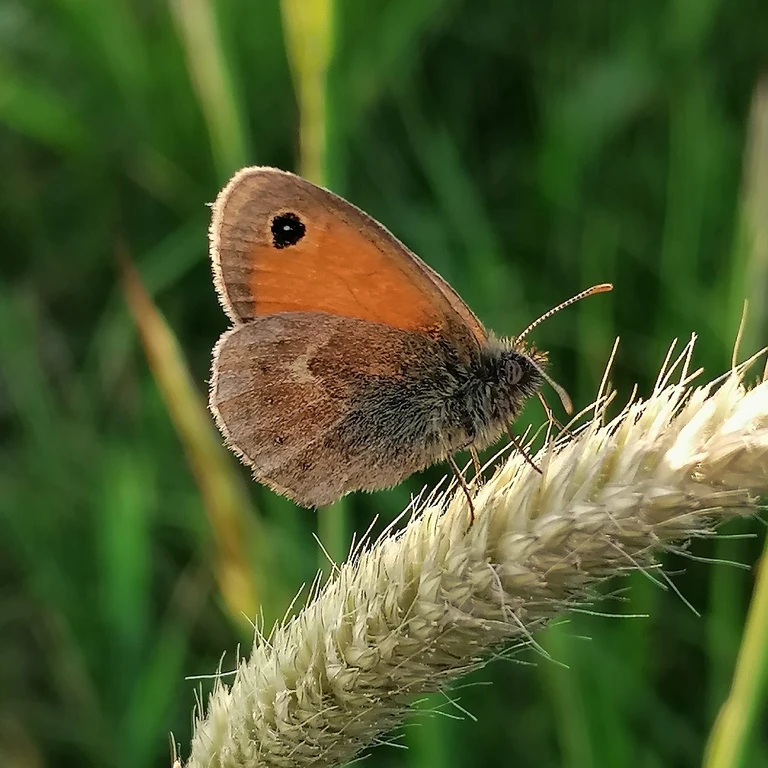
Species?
Coenonympha pamphilus
